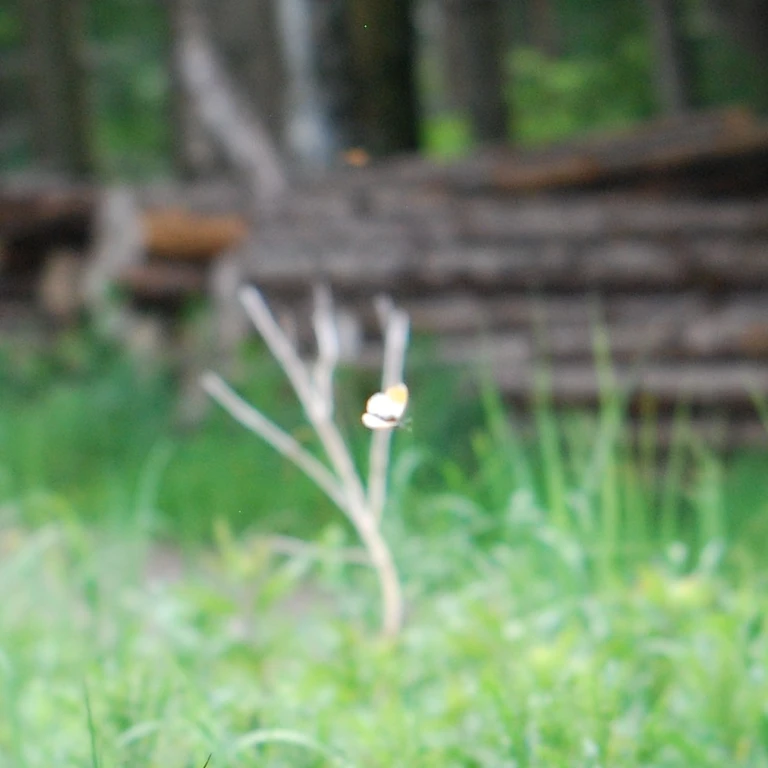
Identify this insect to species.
Anthocharis cardamines
